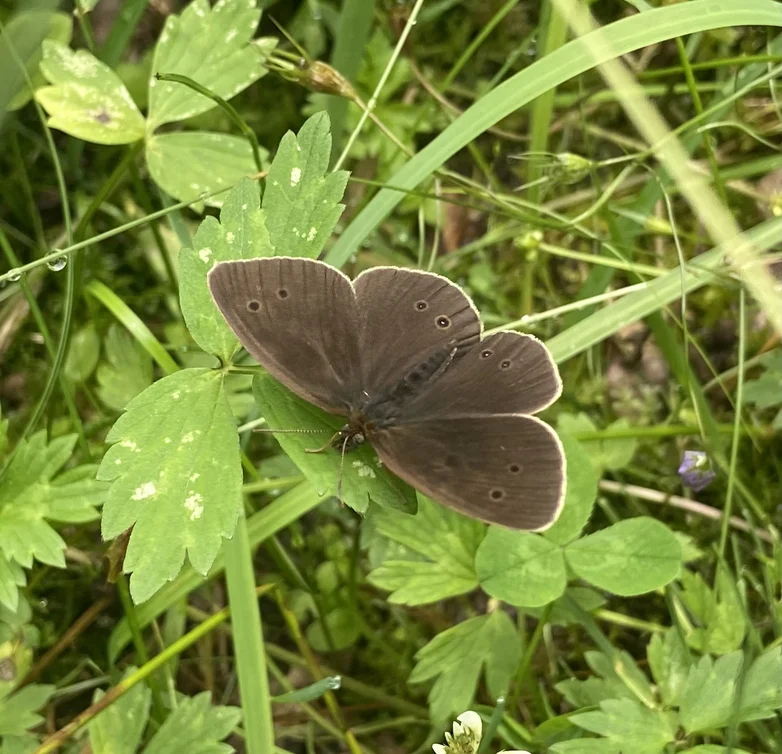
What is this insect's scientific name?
Aphantopus hyperantus
